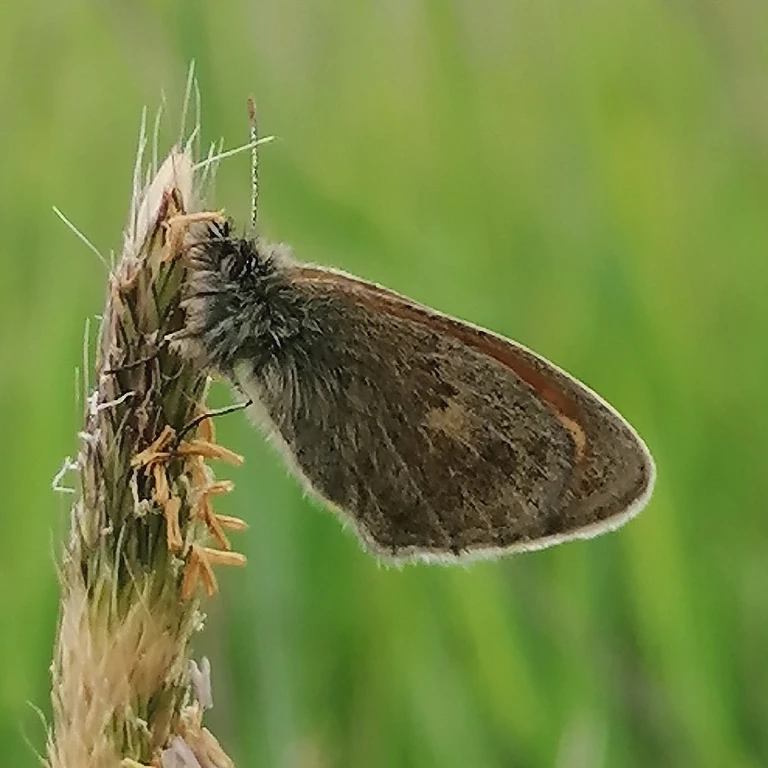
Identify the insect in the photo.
Coenonympha pamphilus
